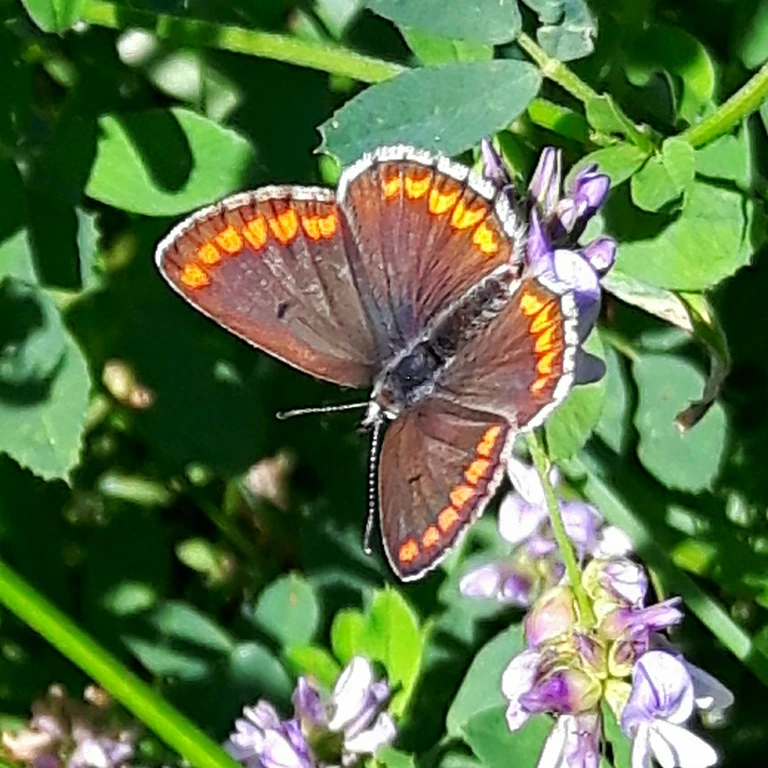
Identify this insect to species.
Aricia agestis/artaxerxes
